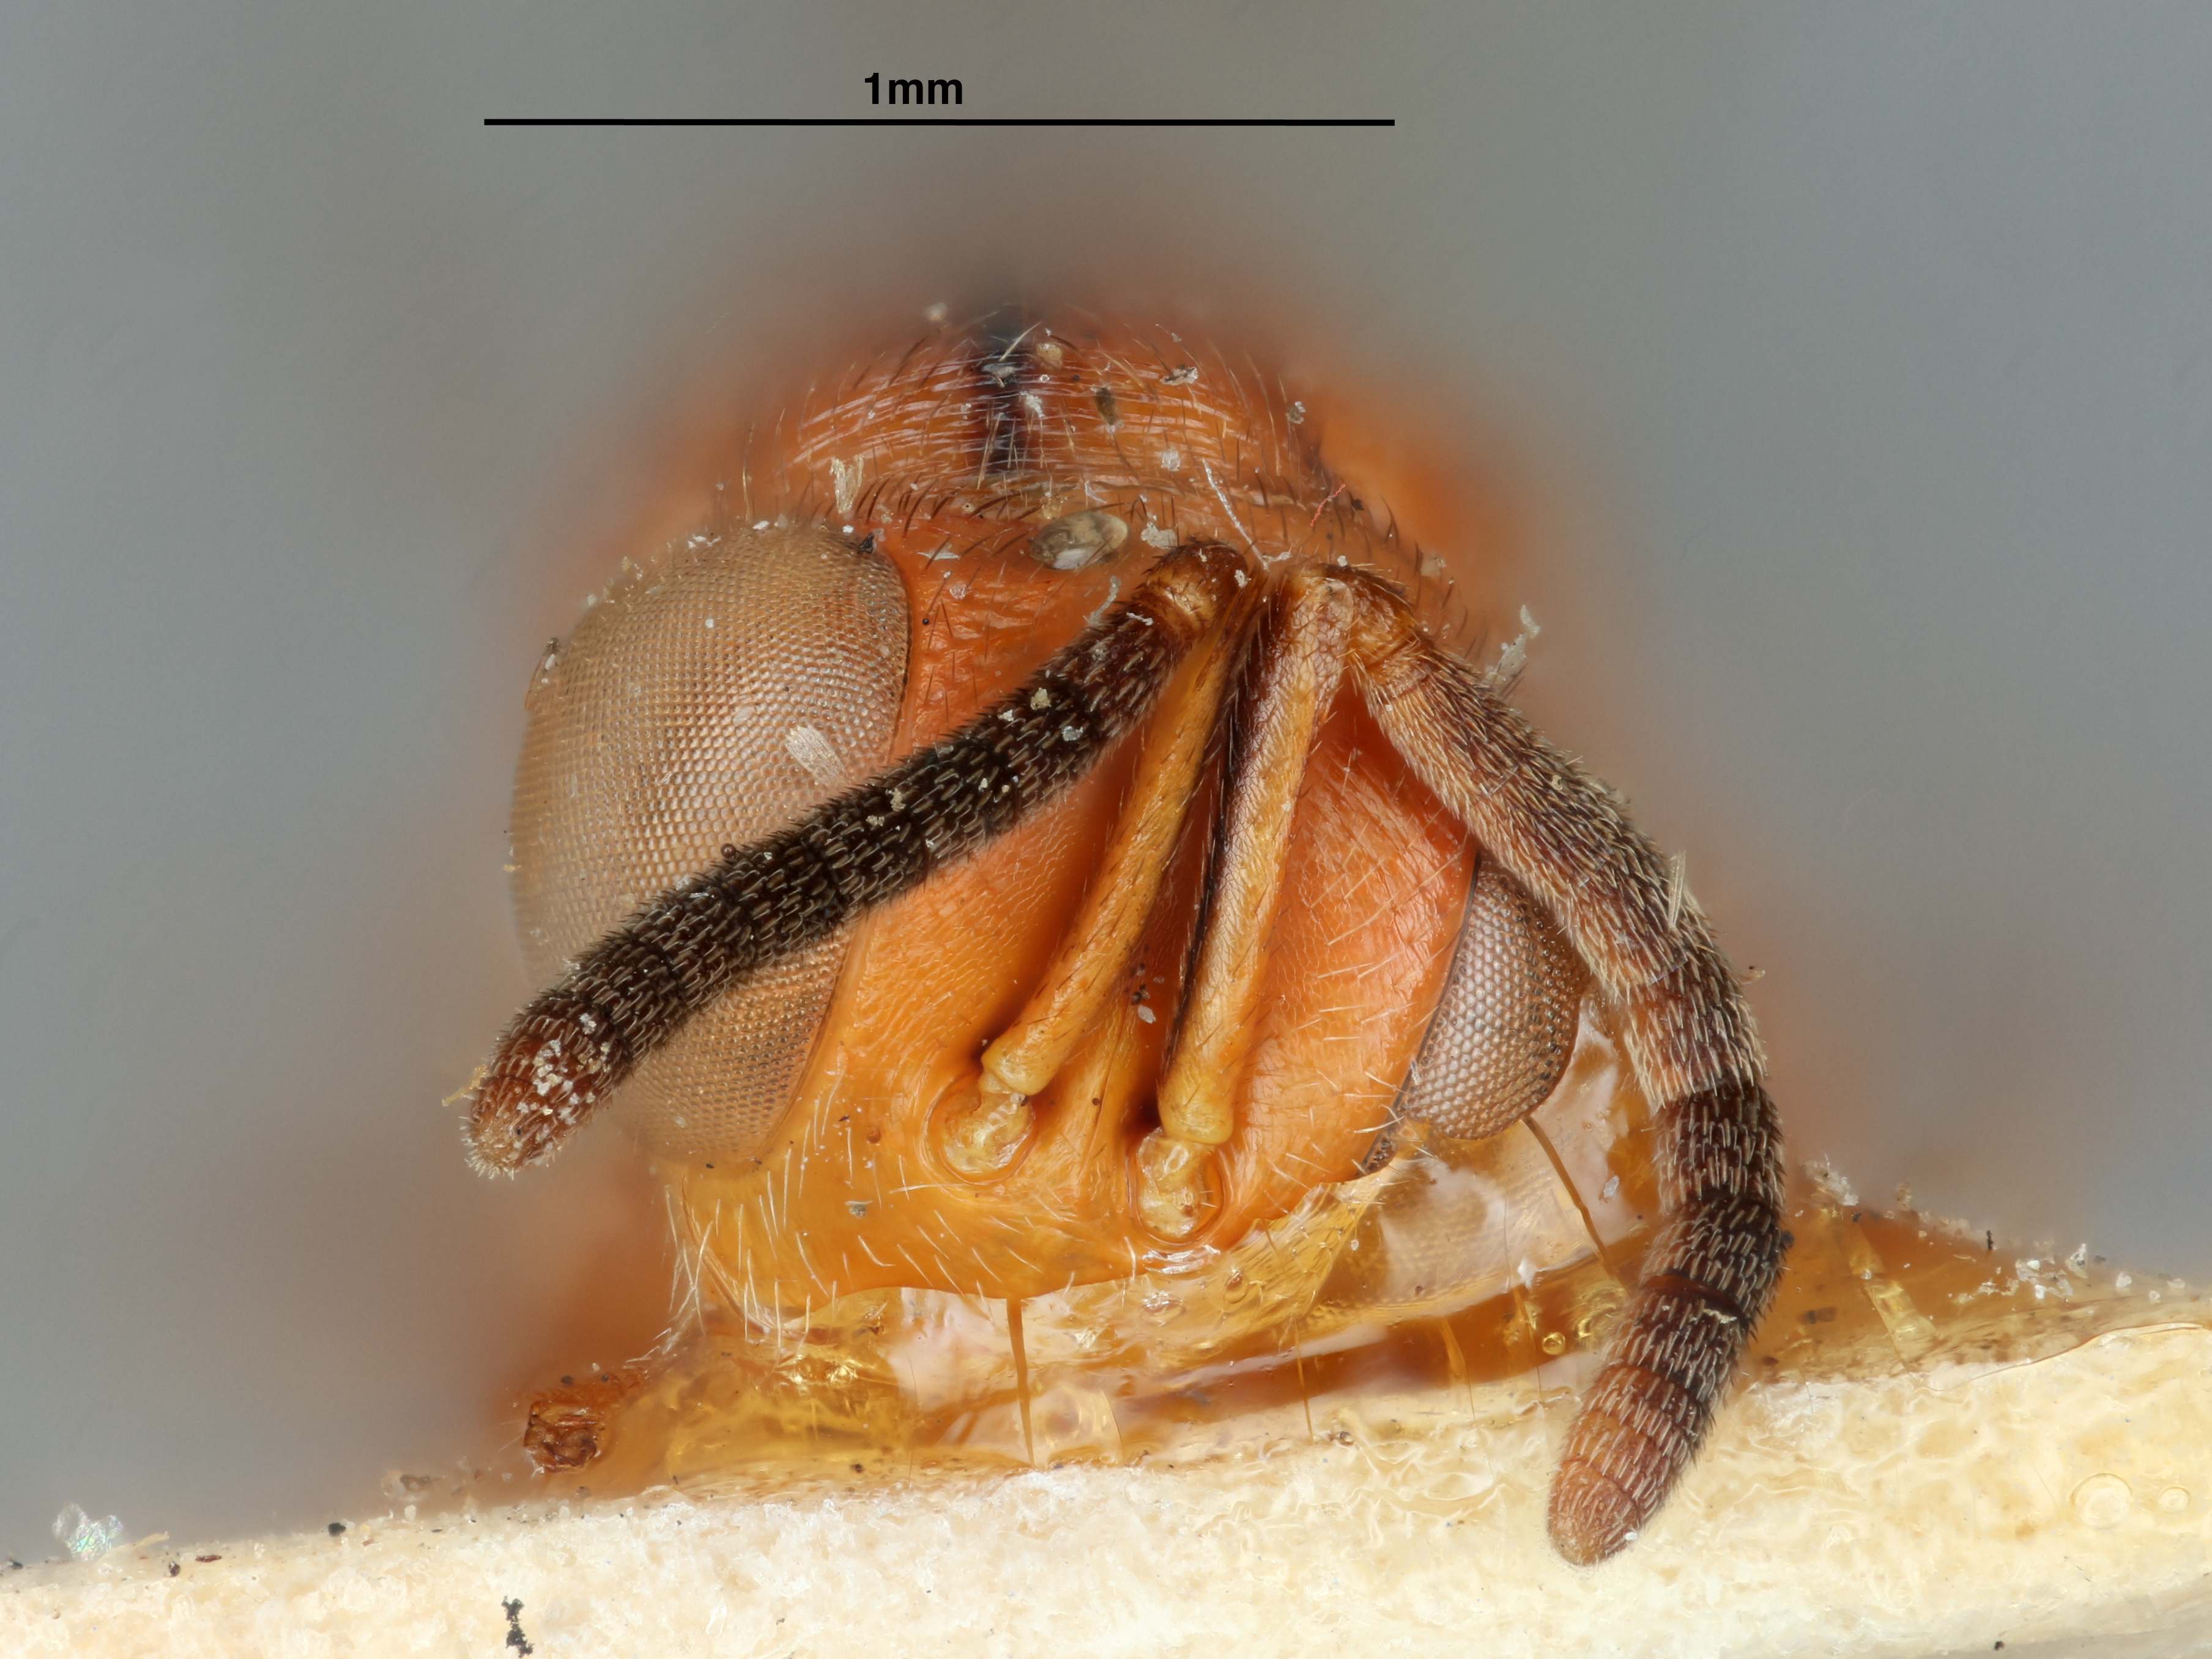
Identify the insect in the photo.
Smicra vittata
